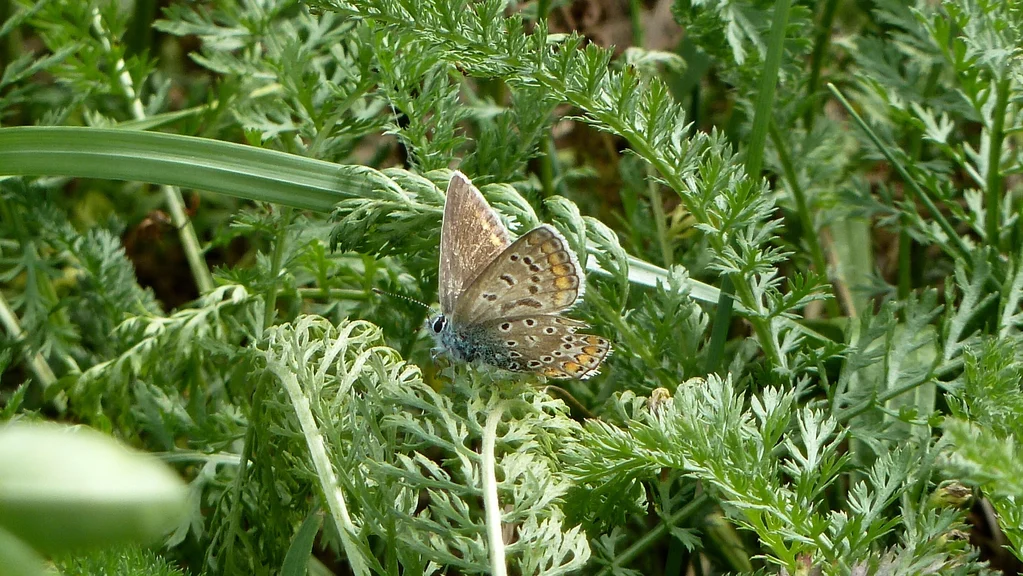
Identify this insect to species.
Polyommatus icarus
